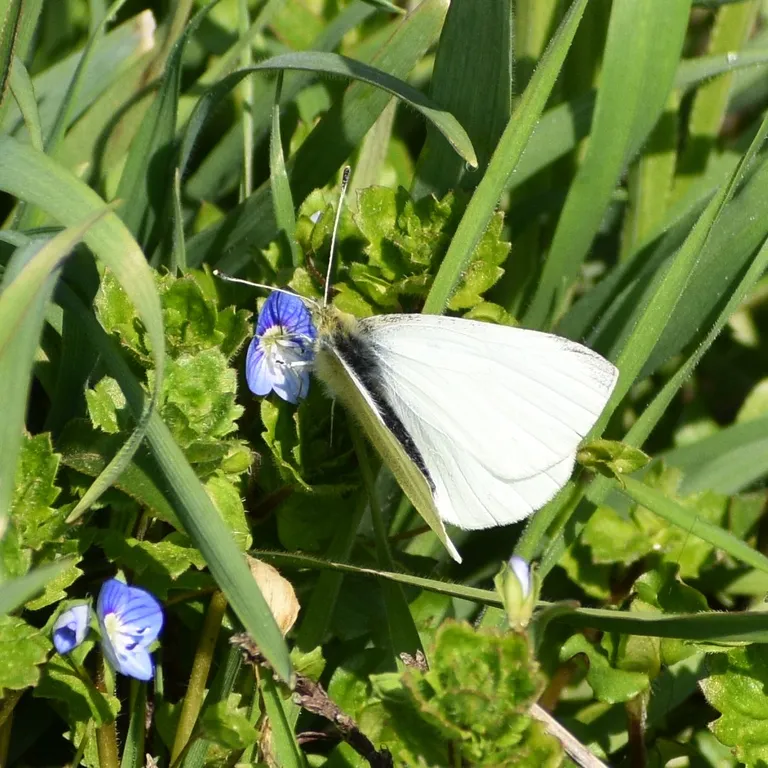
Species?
Pieris rapae
